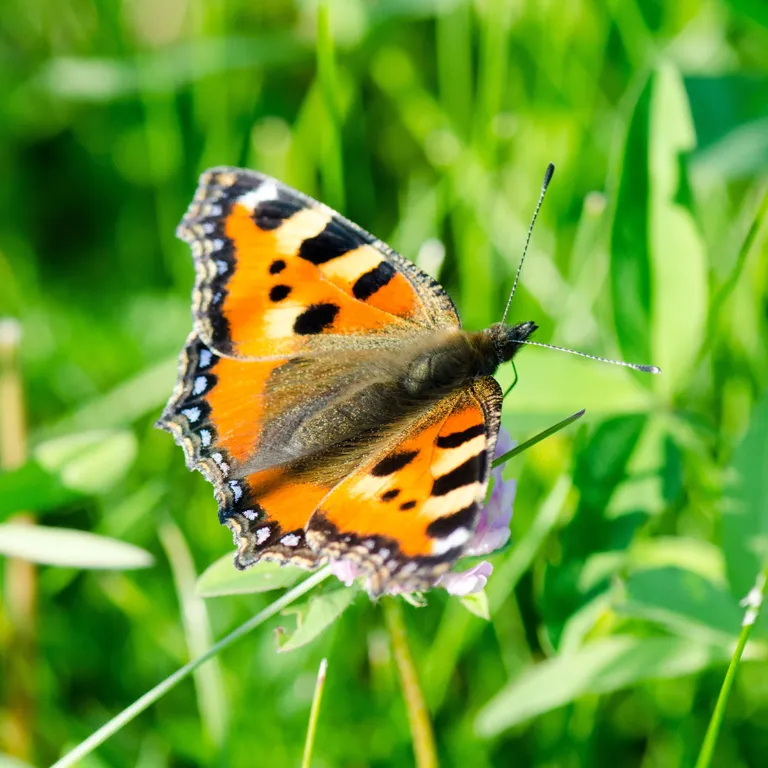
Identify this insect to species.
Aglais urticae
